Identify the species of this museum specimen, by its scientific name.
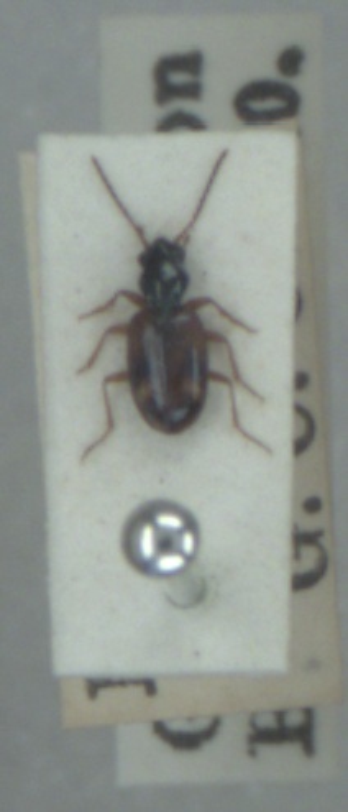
Bembidion articulatum
